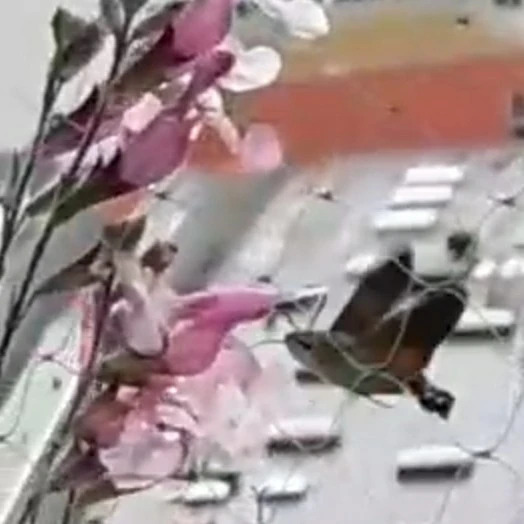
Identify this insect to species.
Macroglossum stellatarum
